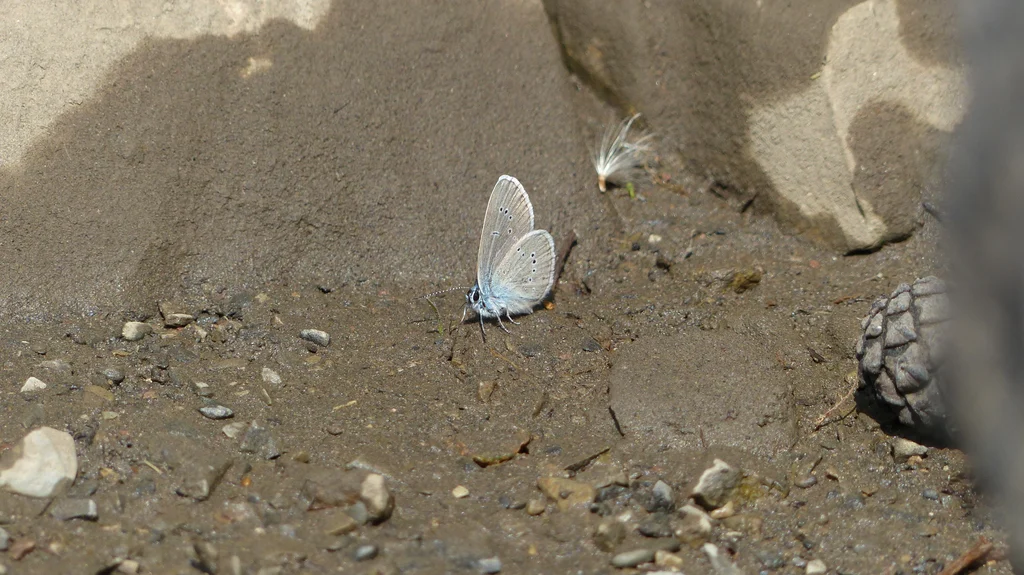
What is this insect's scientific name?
Cyaniris semiargus
